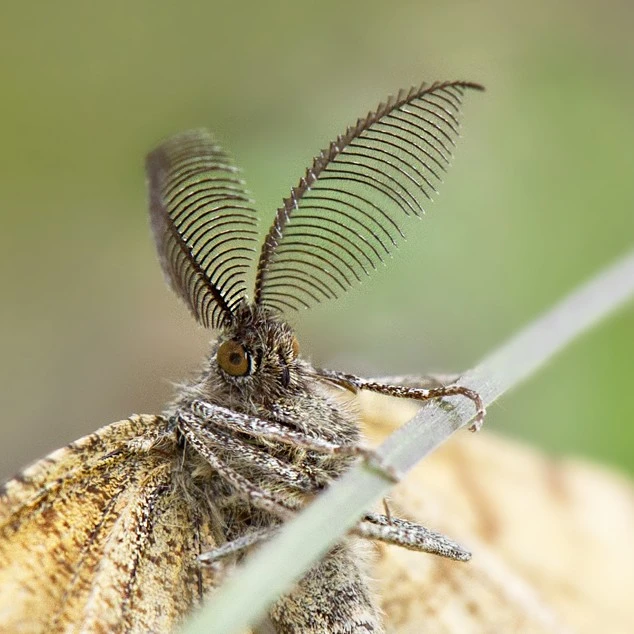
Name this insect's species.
Ematurga atomaria
